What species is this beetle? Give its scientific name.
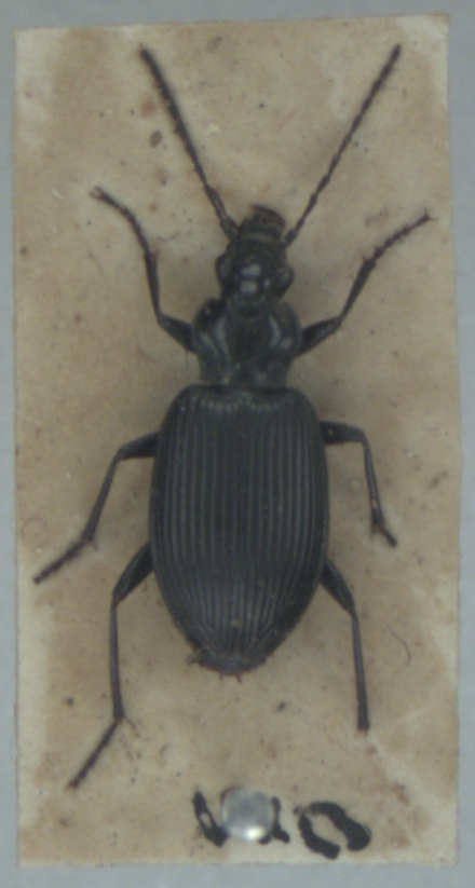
Platynus assimilis
